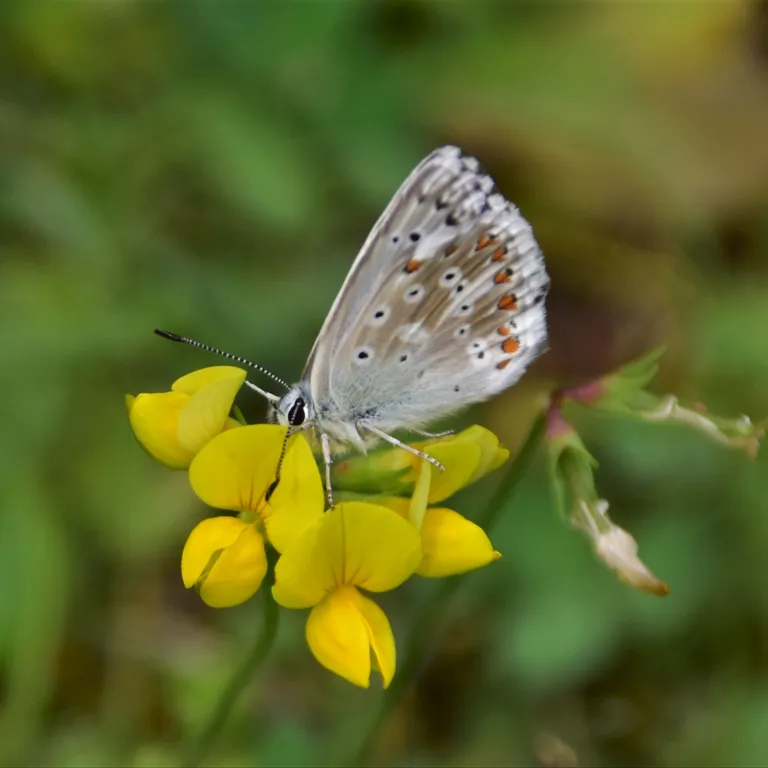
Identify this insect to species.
Lysandra coridon
